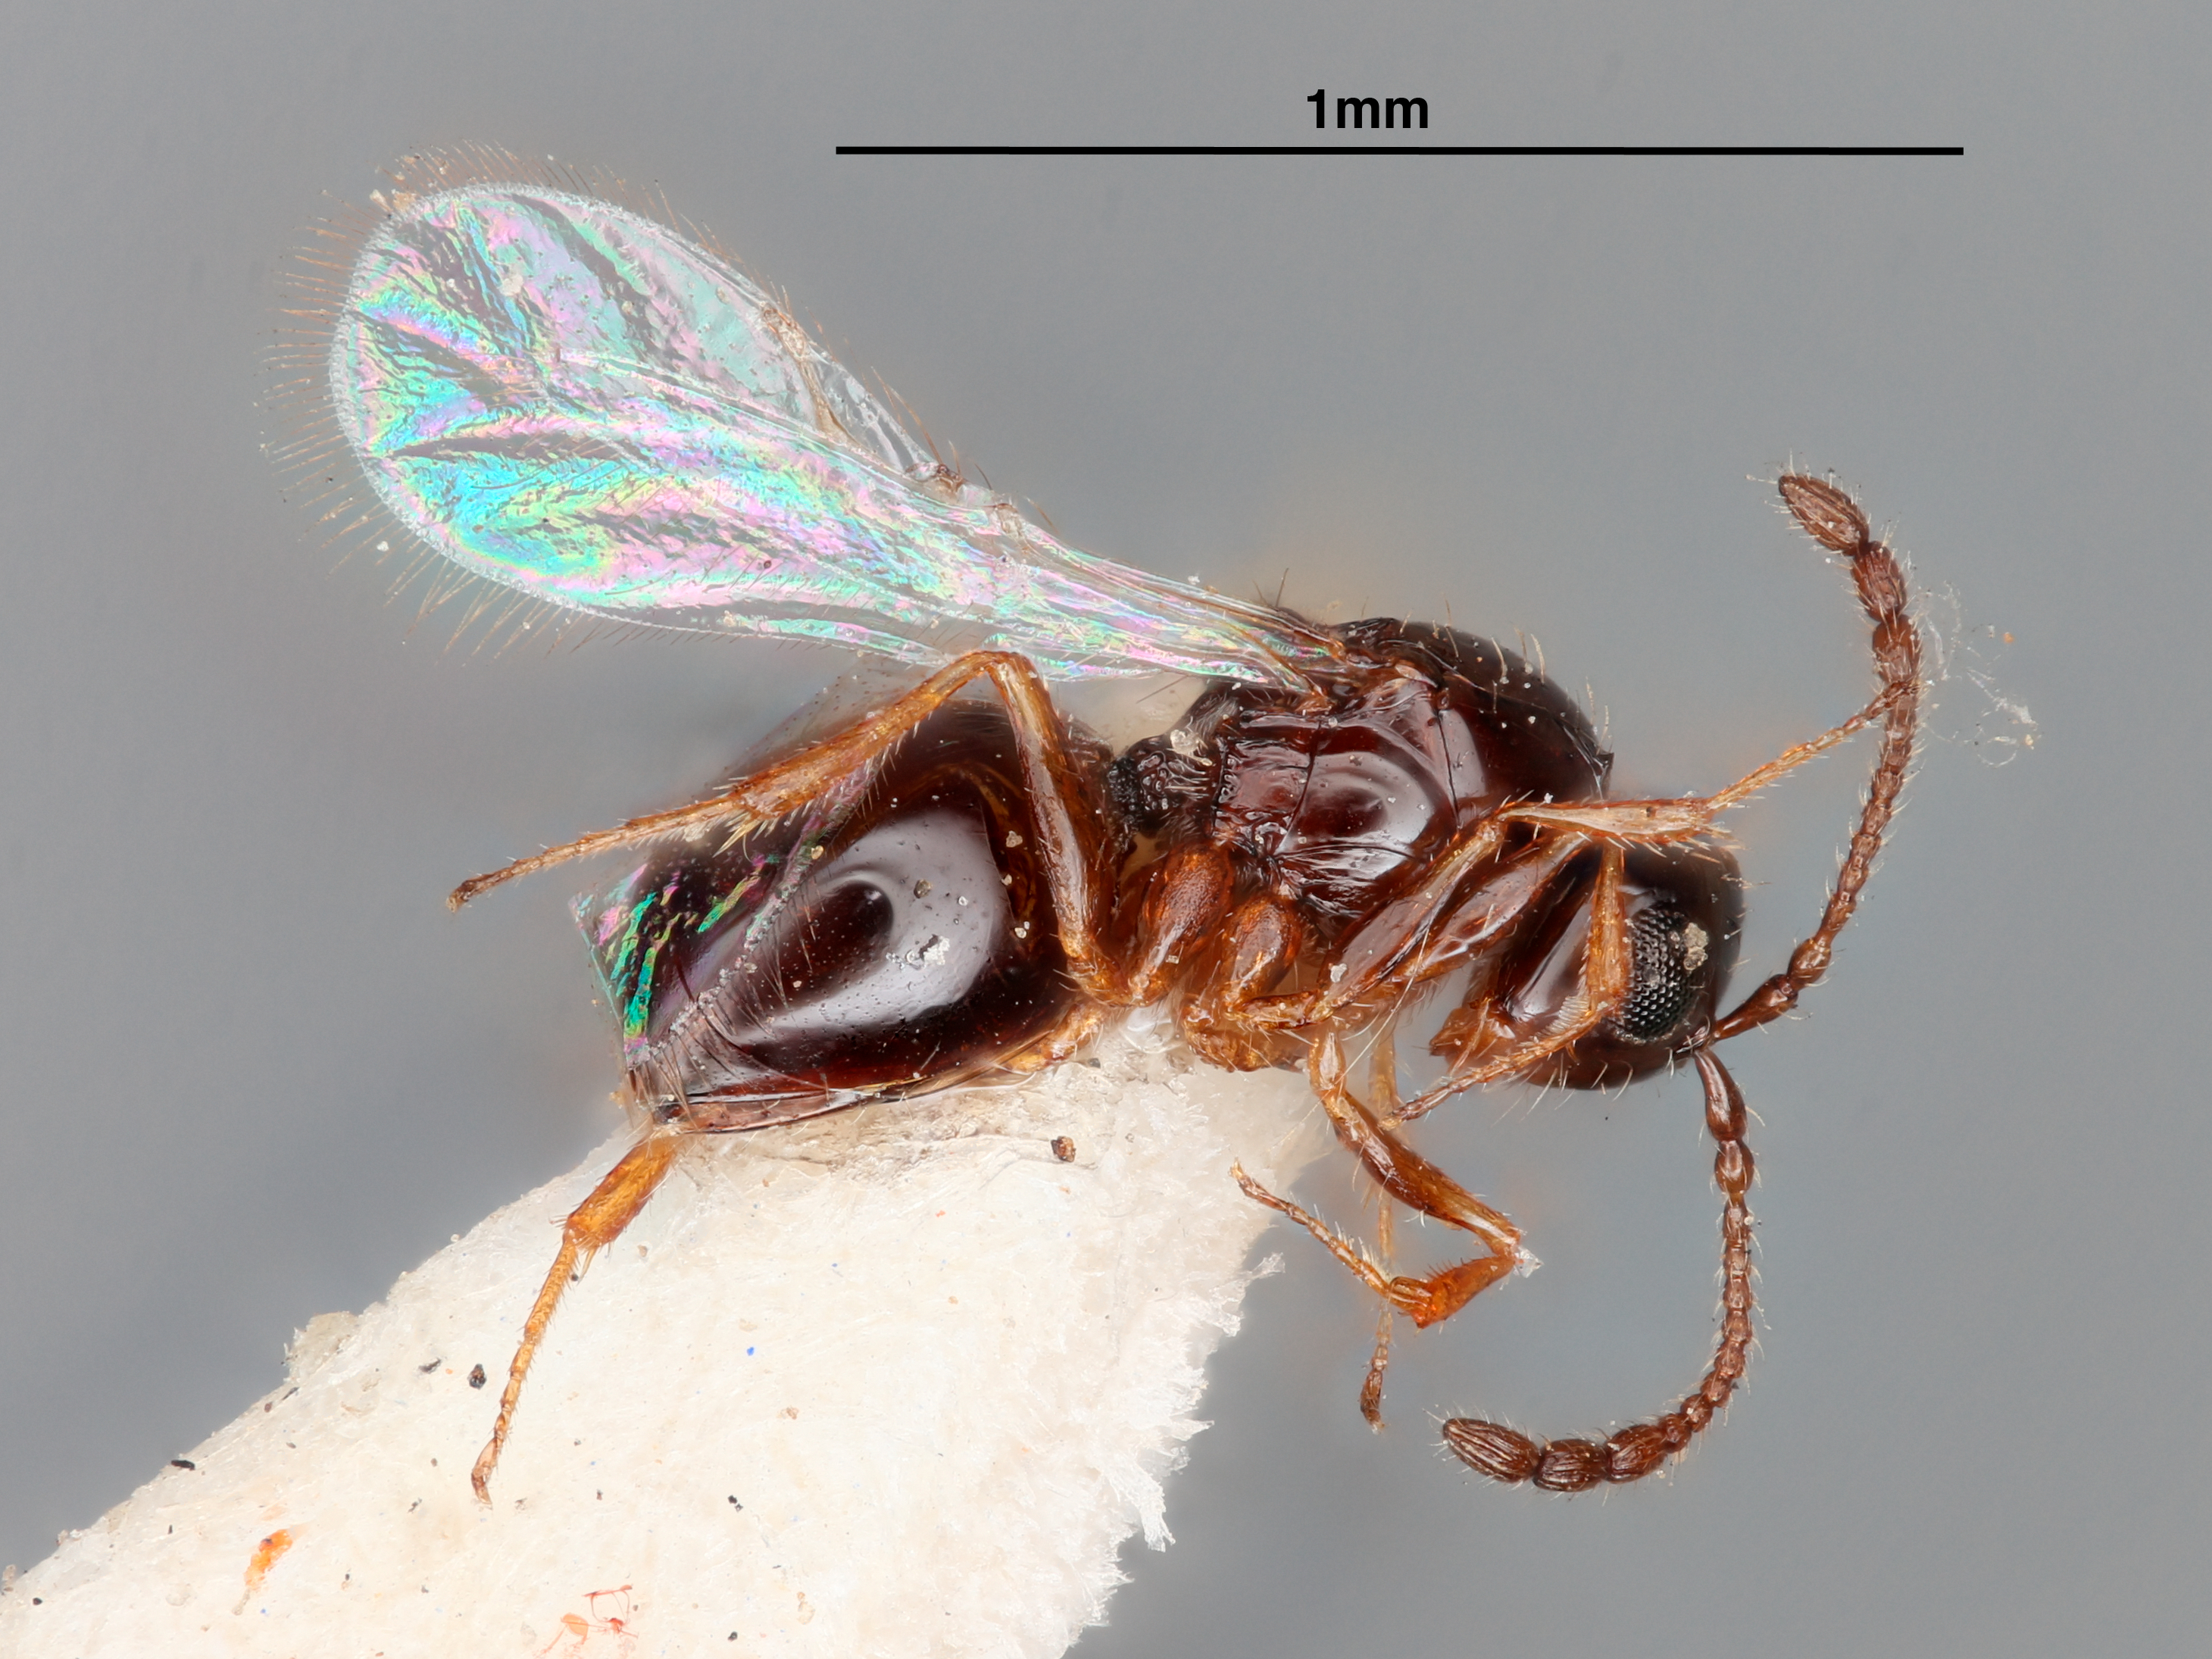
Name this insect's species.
Kleidotoma smithii
